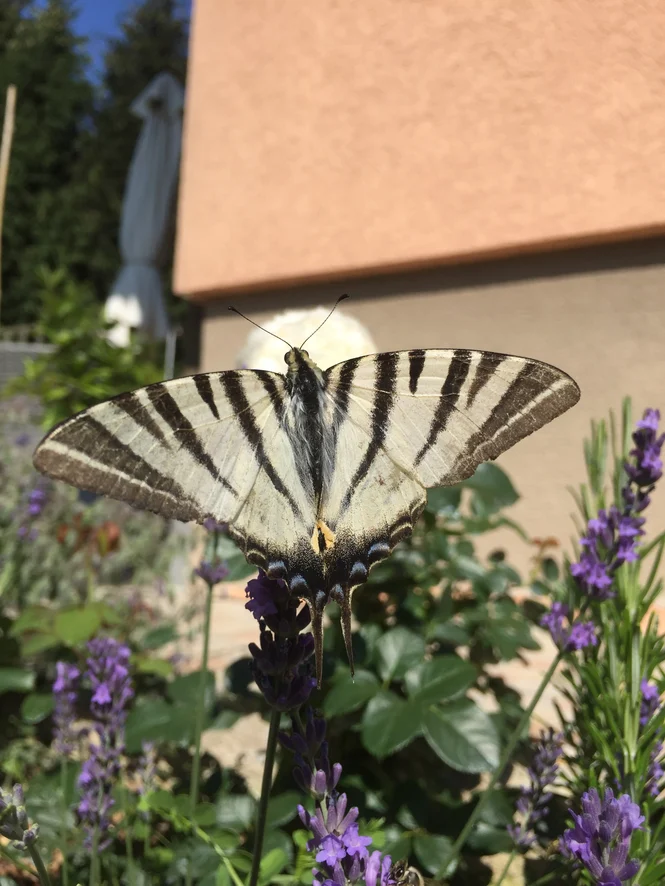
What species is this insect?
Iphiclides podalirius
